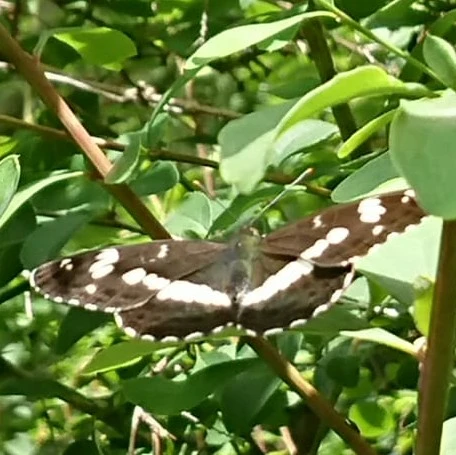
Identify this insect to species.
Limenitis camilla (also Ladoga camilla)
